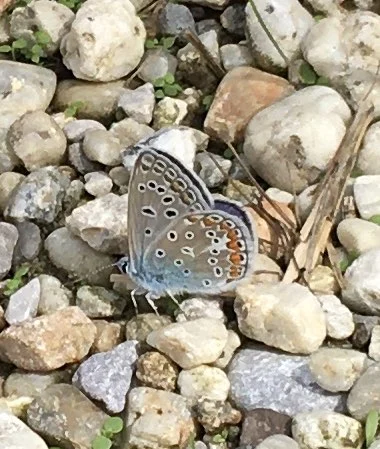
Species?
Polyommatus icarus
